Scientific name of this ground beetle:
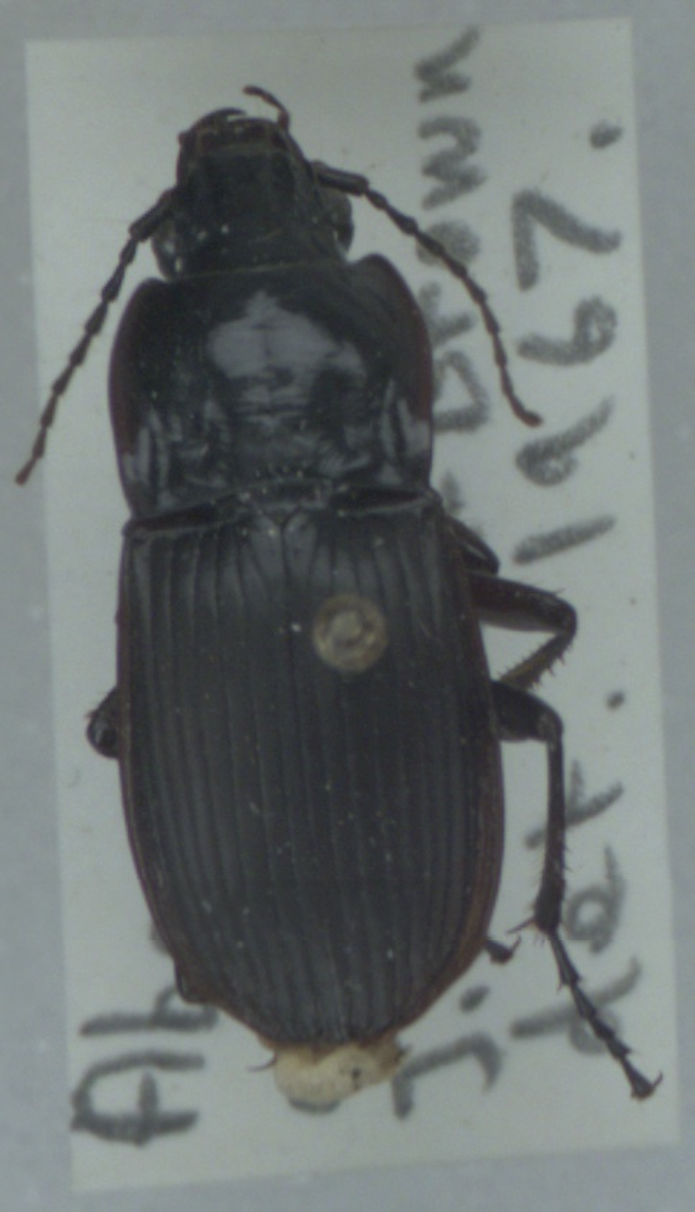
Abax parallelepipedus
